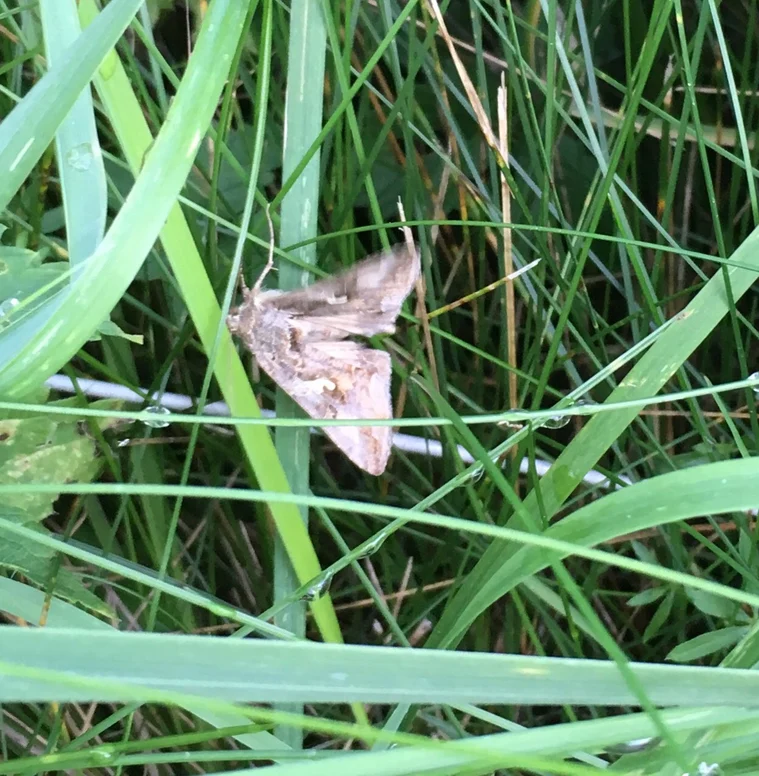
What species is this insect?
Autographa gamma
